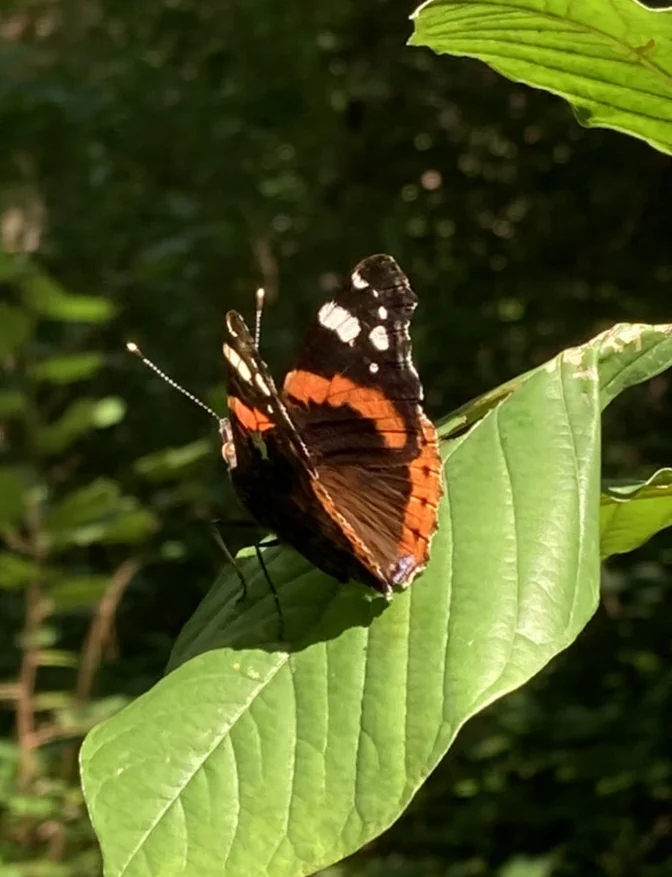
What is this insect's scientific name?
Vanessa atalanta
